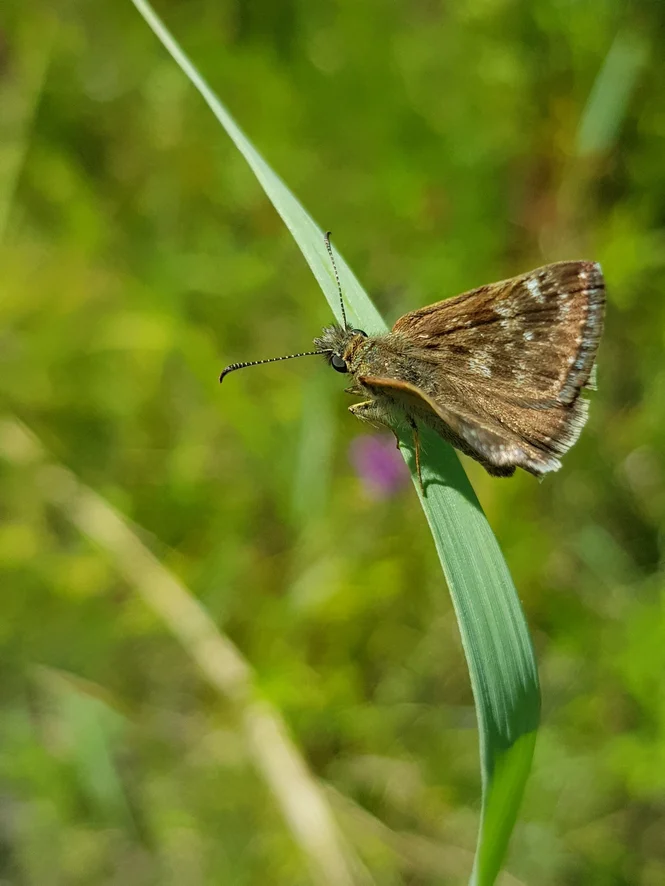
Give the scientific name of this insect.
Erynnis tages
